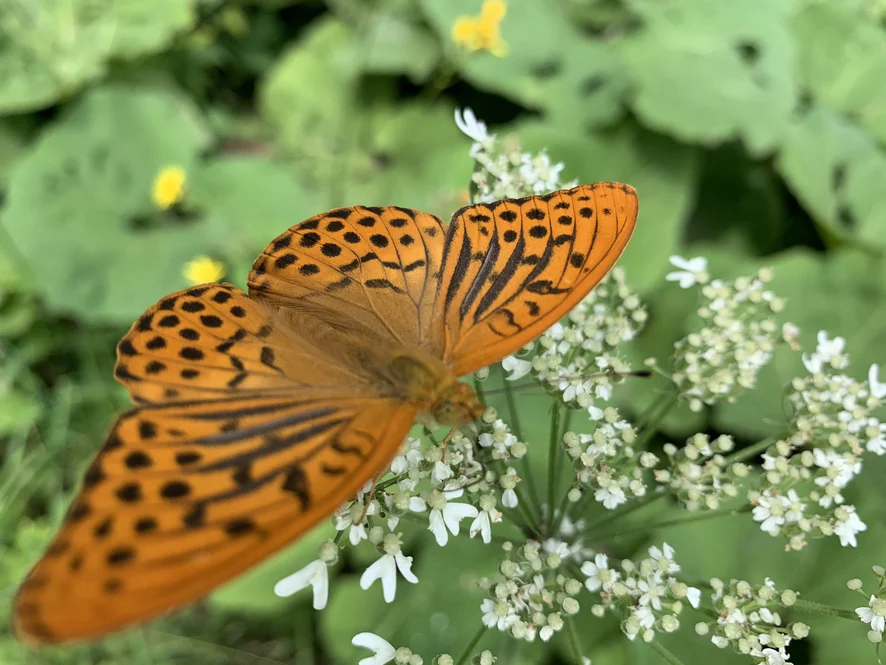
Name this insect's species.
Argynnis paphia
